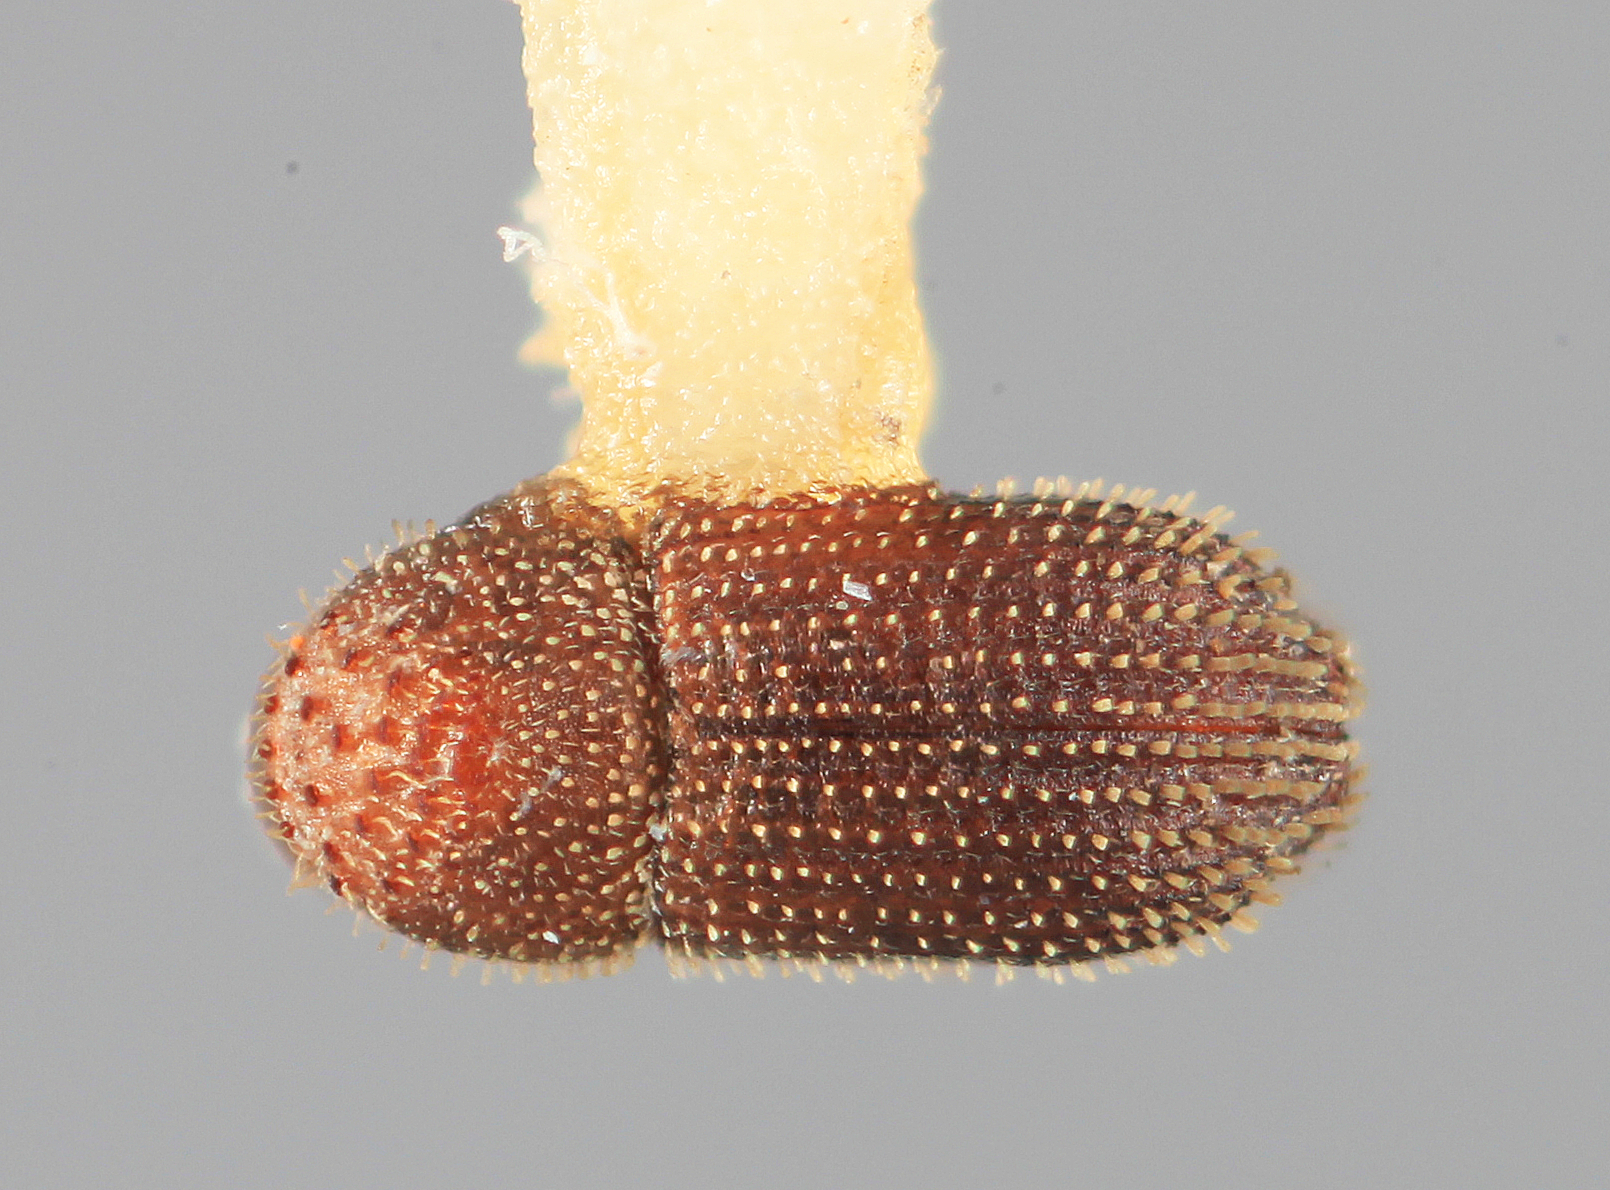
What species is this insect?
Hypothenemus solocis
